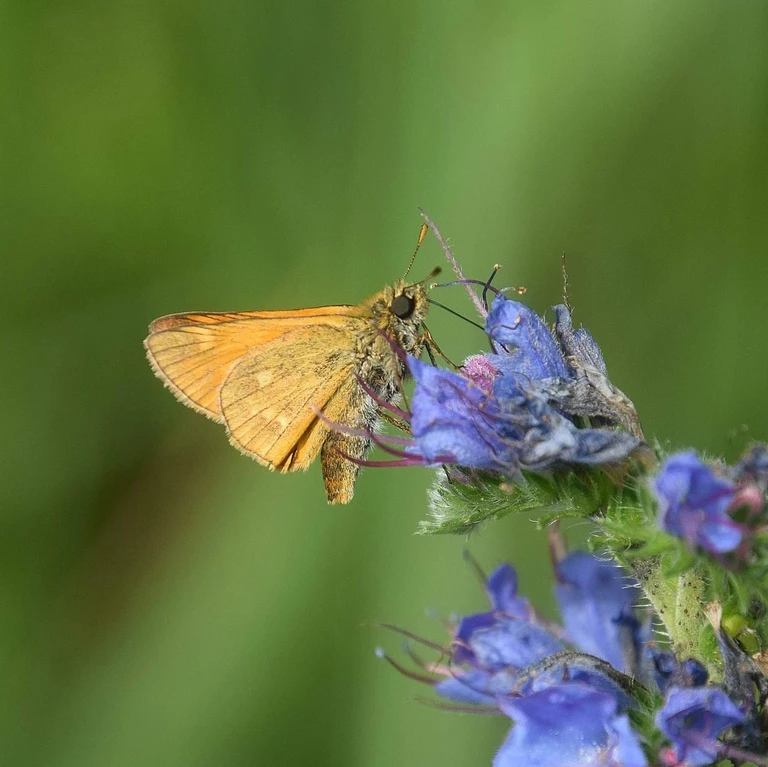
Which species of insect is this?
Ochlodes sylvanus (also Ochlodes venata)
